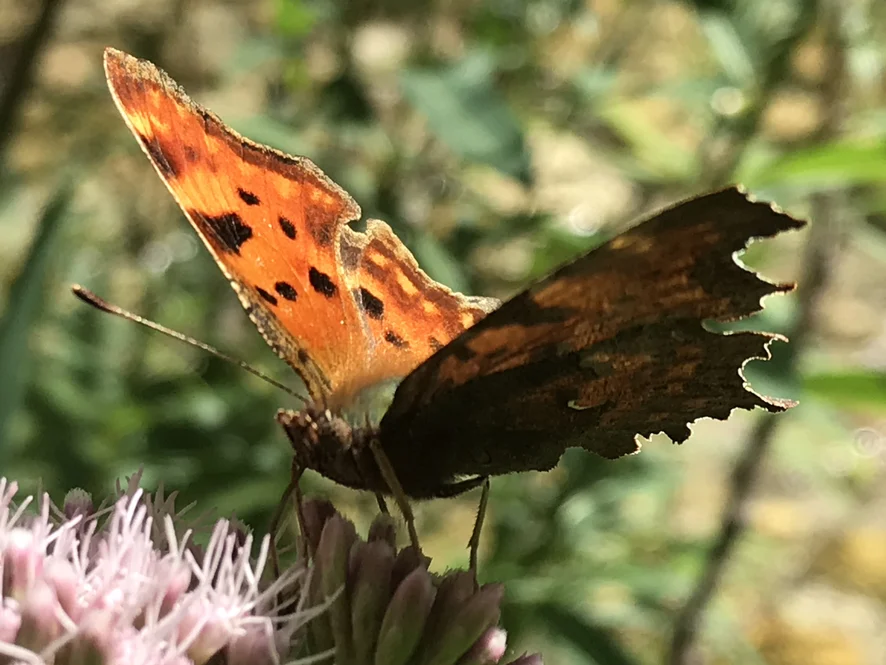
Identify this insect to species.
Polygonia c-album
